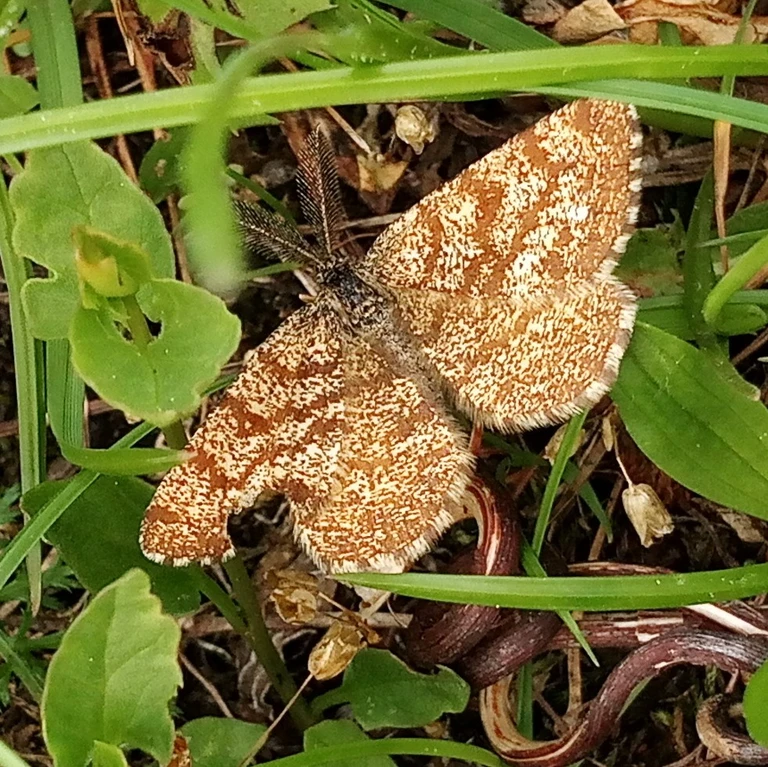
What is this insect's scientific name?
Ematurga atomaria
